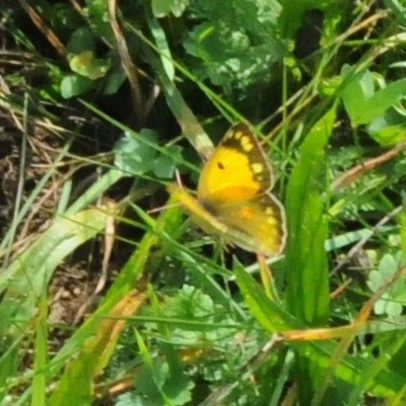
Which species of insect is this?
Colias croceus
